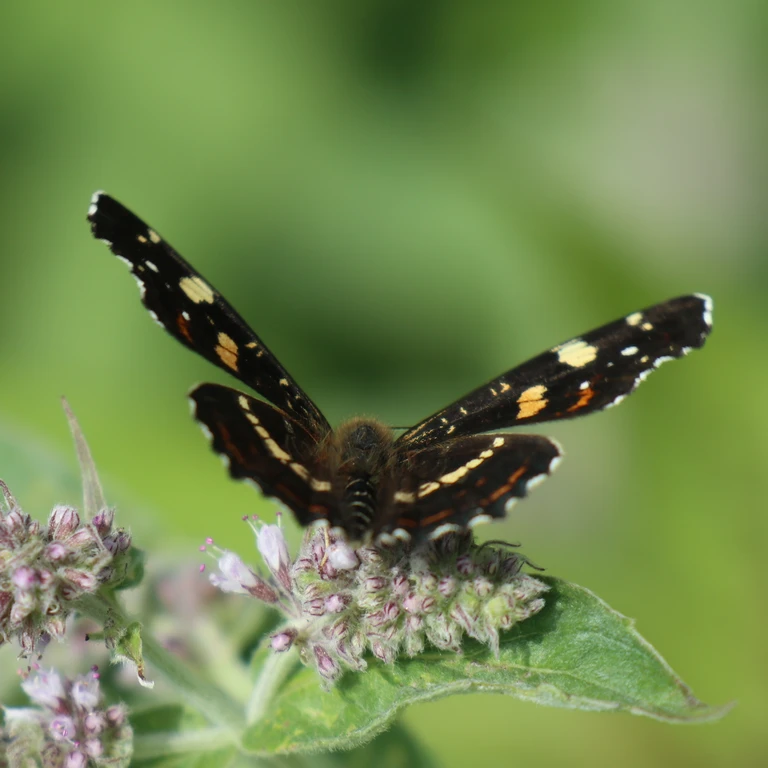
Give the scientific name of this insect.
Araschnia levana
